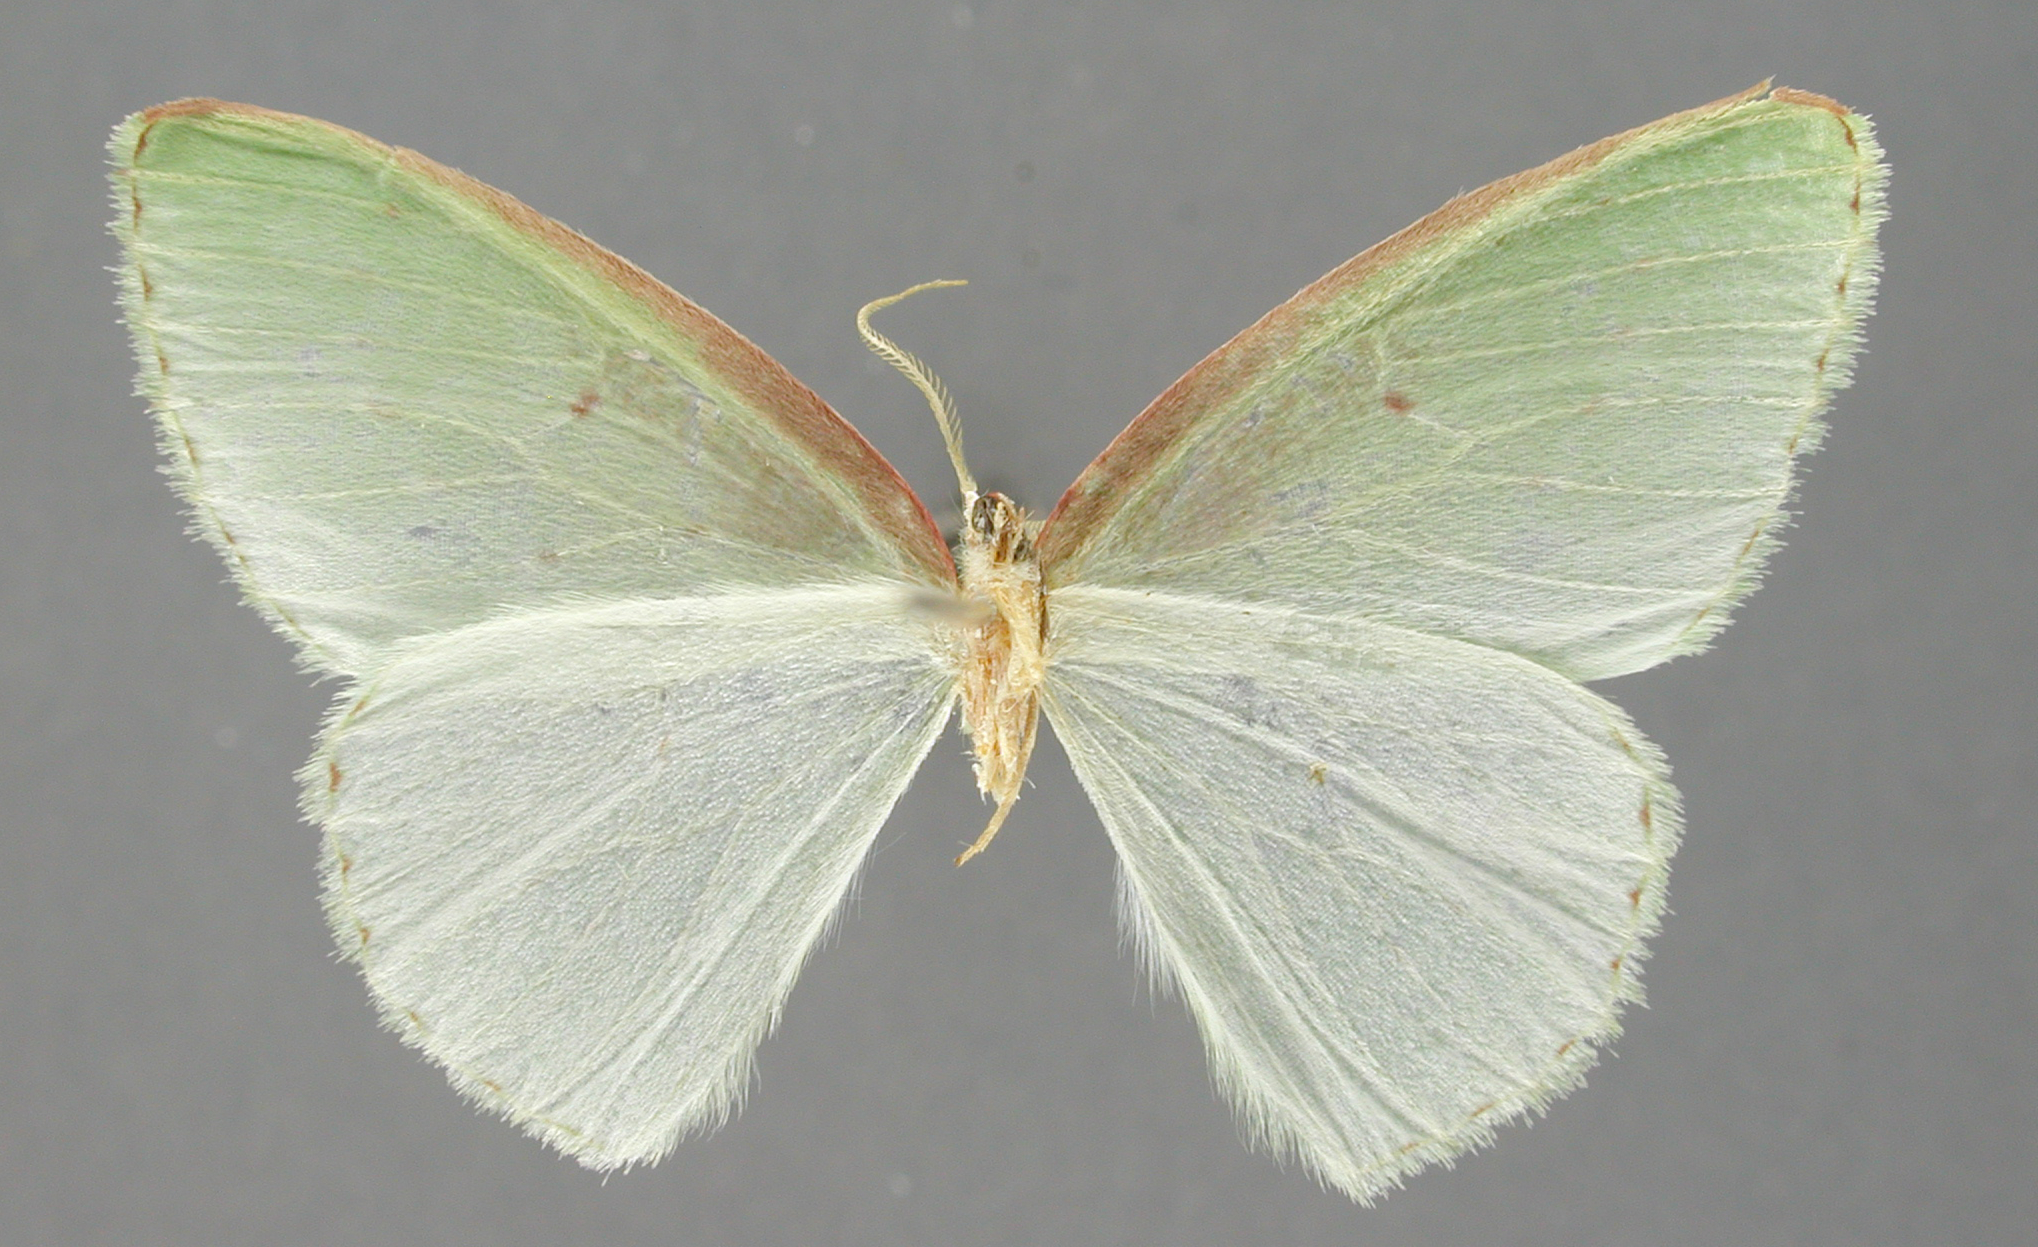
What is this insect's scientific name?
Prasinocyma nigripes
